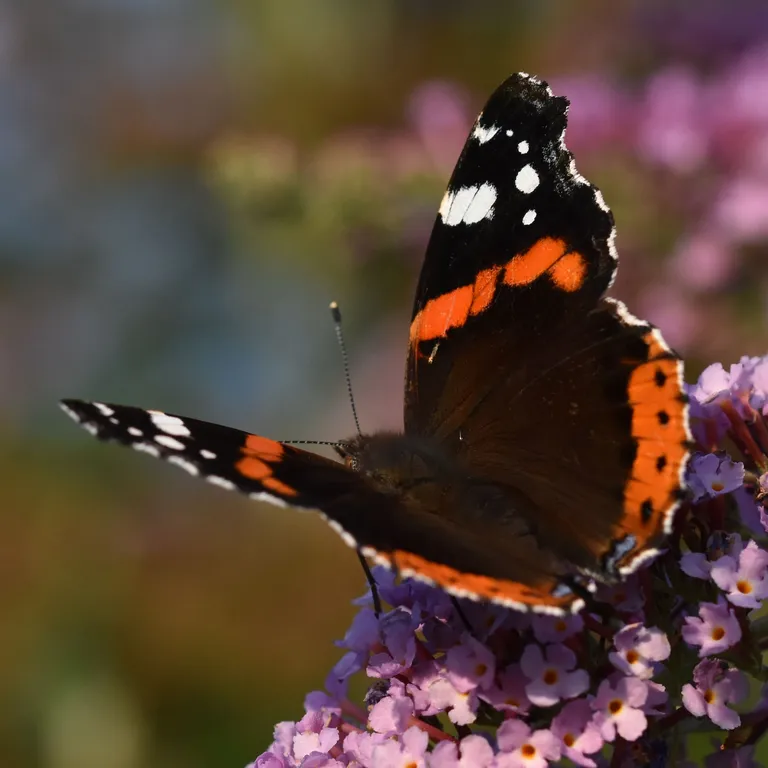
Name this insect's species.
Vanessa atalanta
